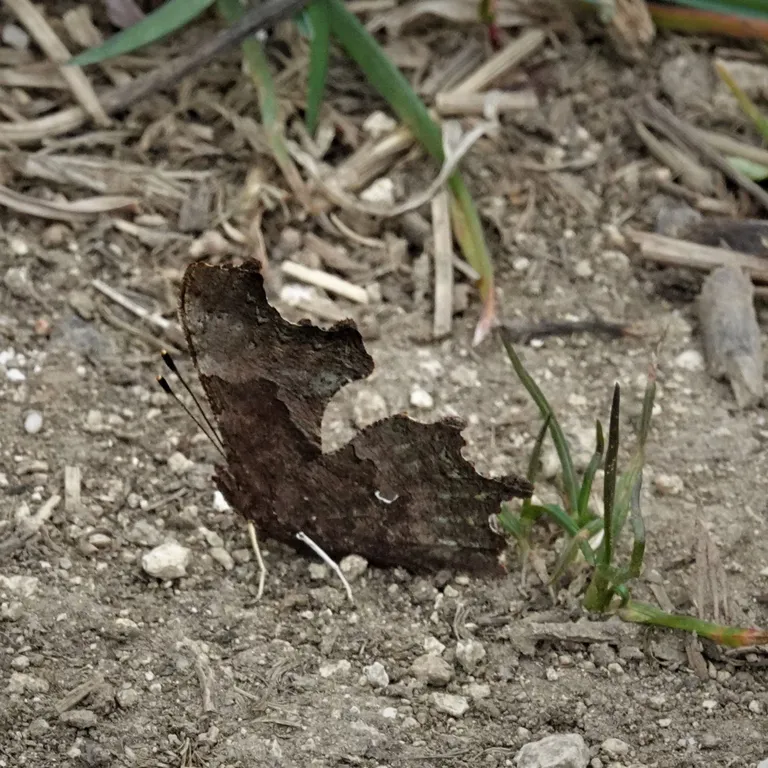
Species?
Polygonia c-album
